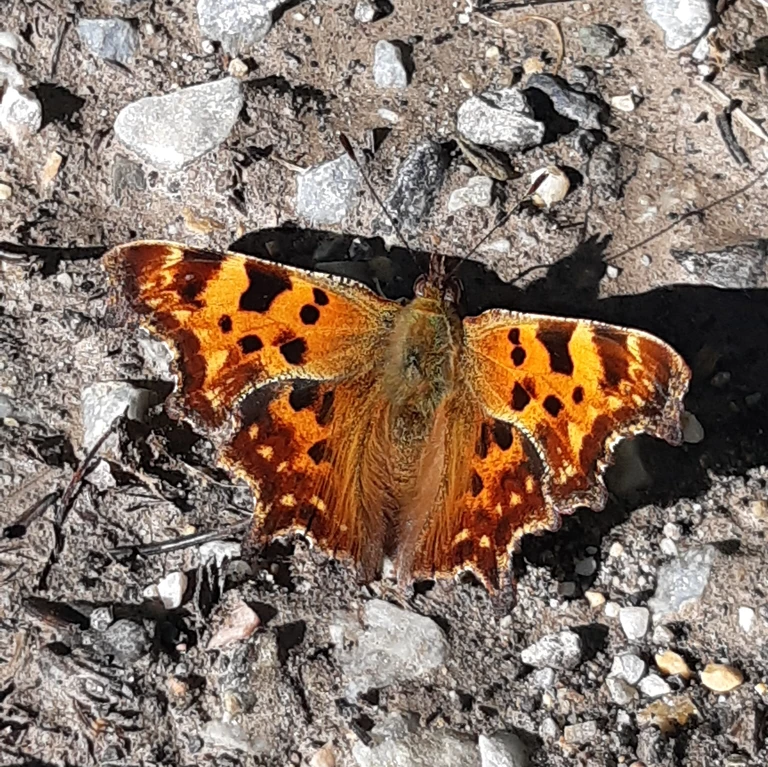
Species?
Polygonia c-album
